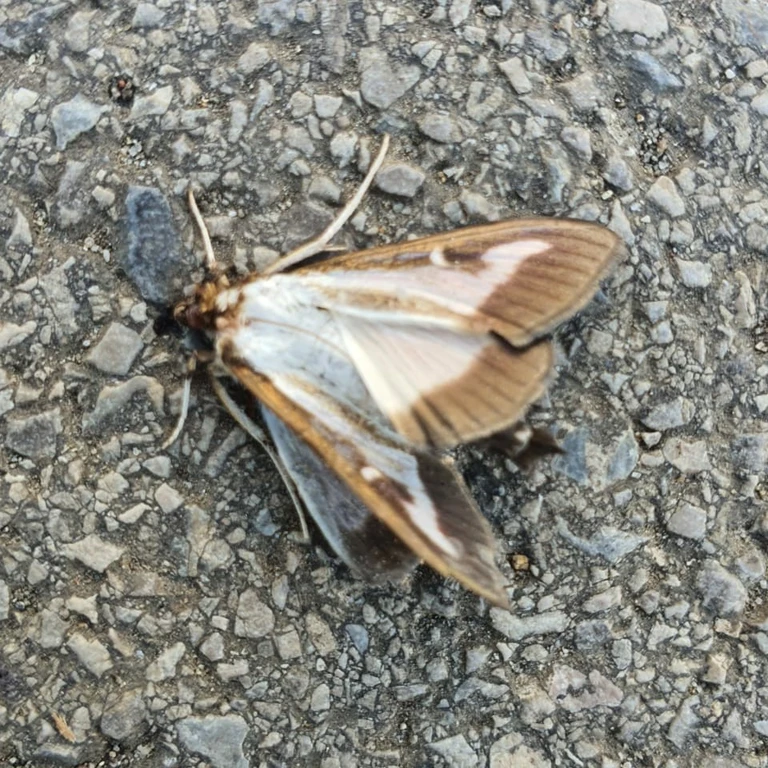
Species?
Cydalima perspectalis
